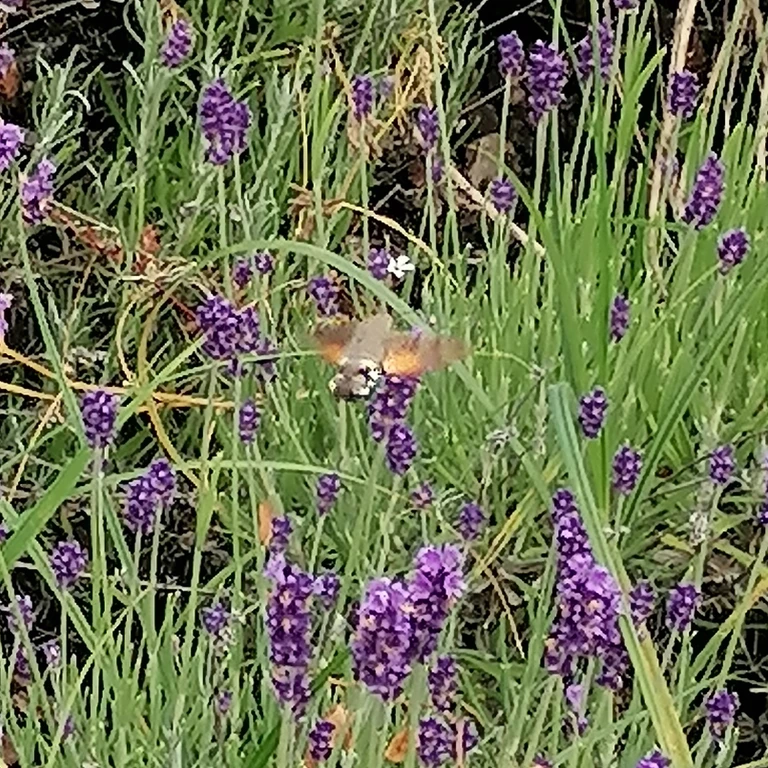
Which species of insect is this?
Macroglossum stellatarum
